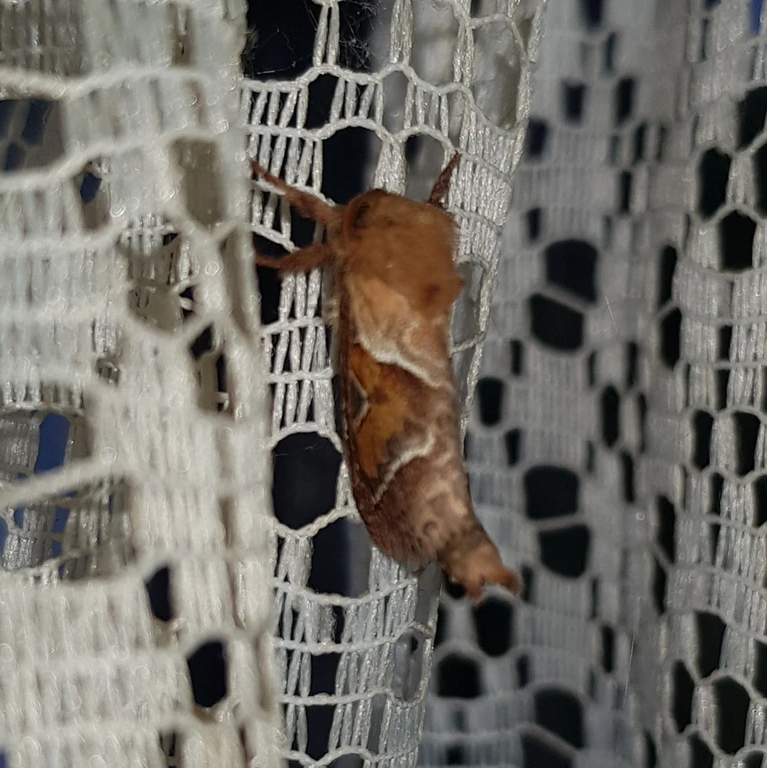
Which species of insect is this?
Triodia sylvina
